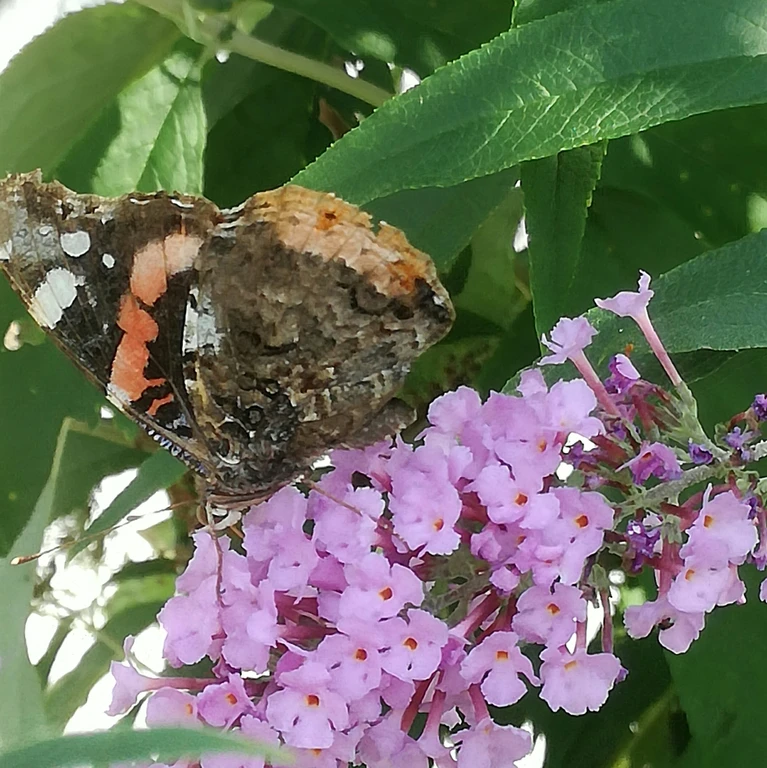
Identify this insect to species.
Vanessa atalanta
